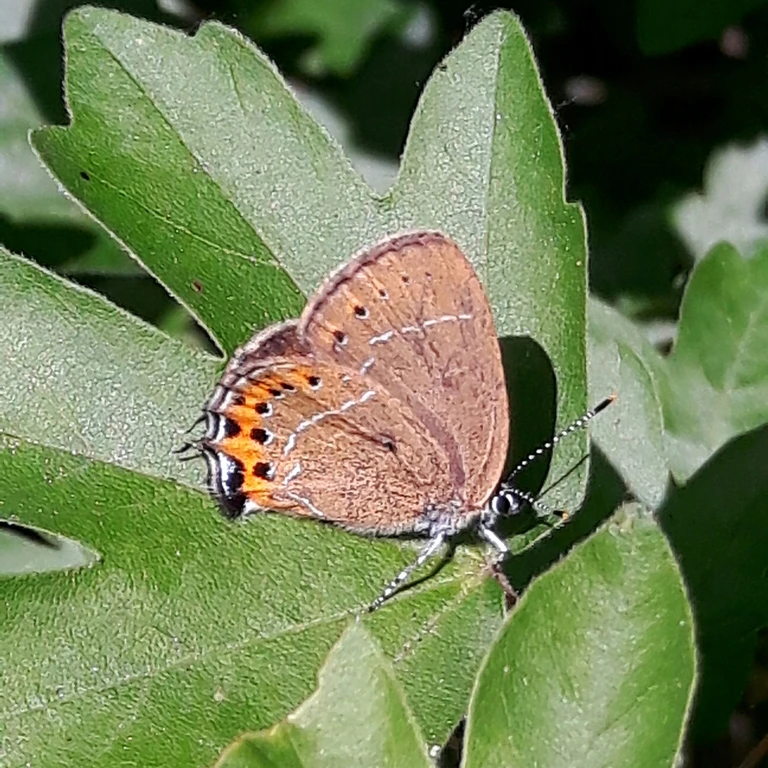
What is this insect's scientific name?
Satyrium pruni (also Fixsenia pruni)
